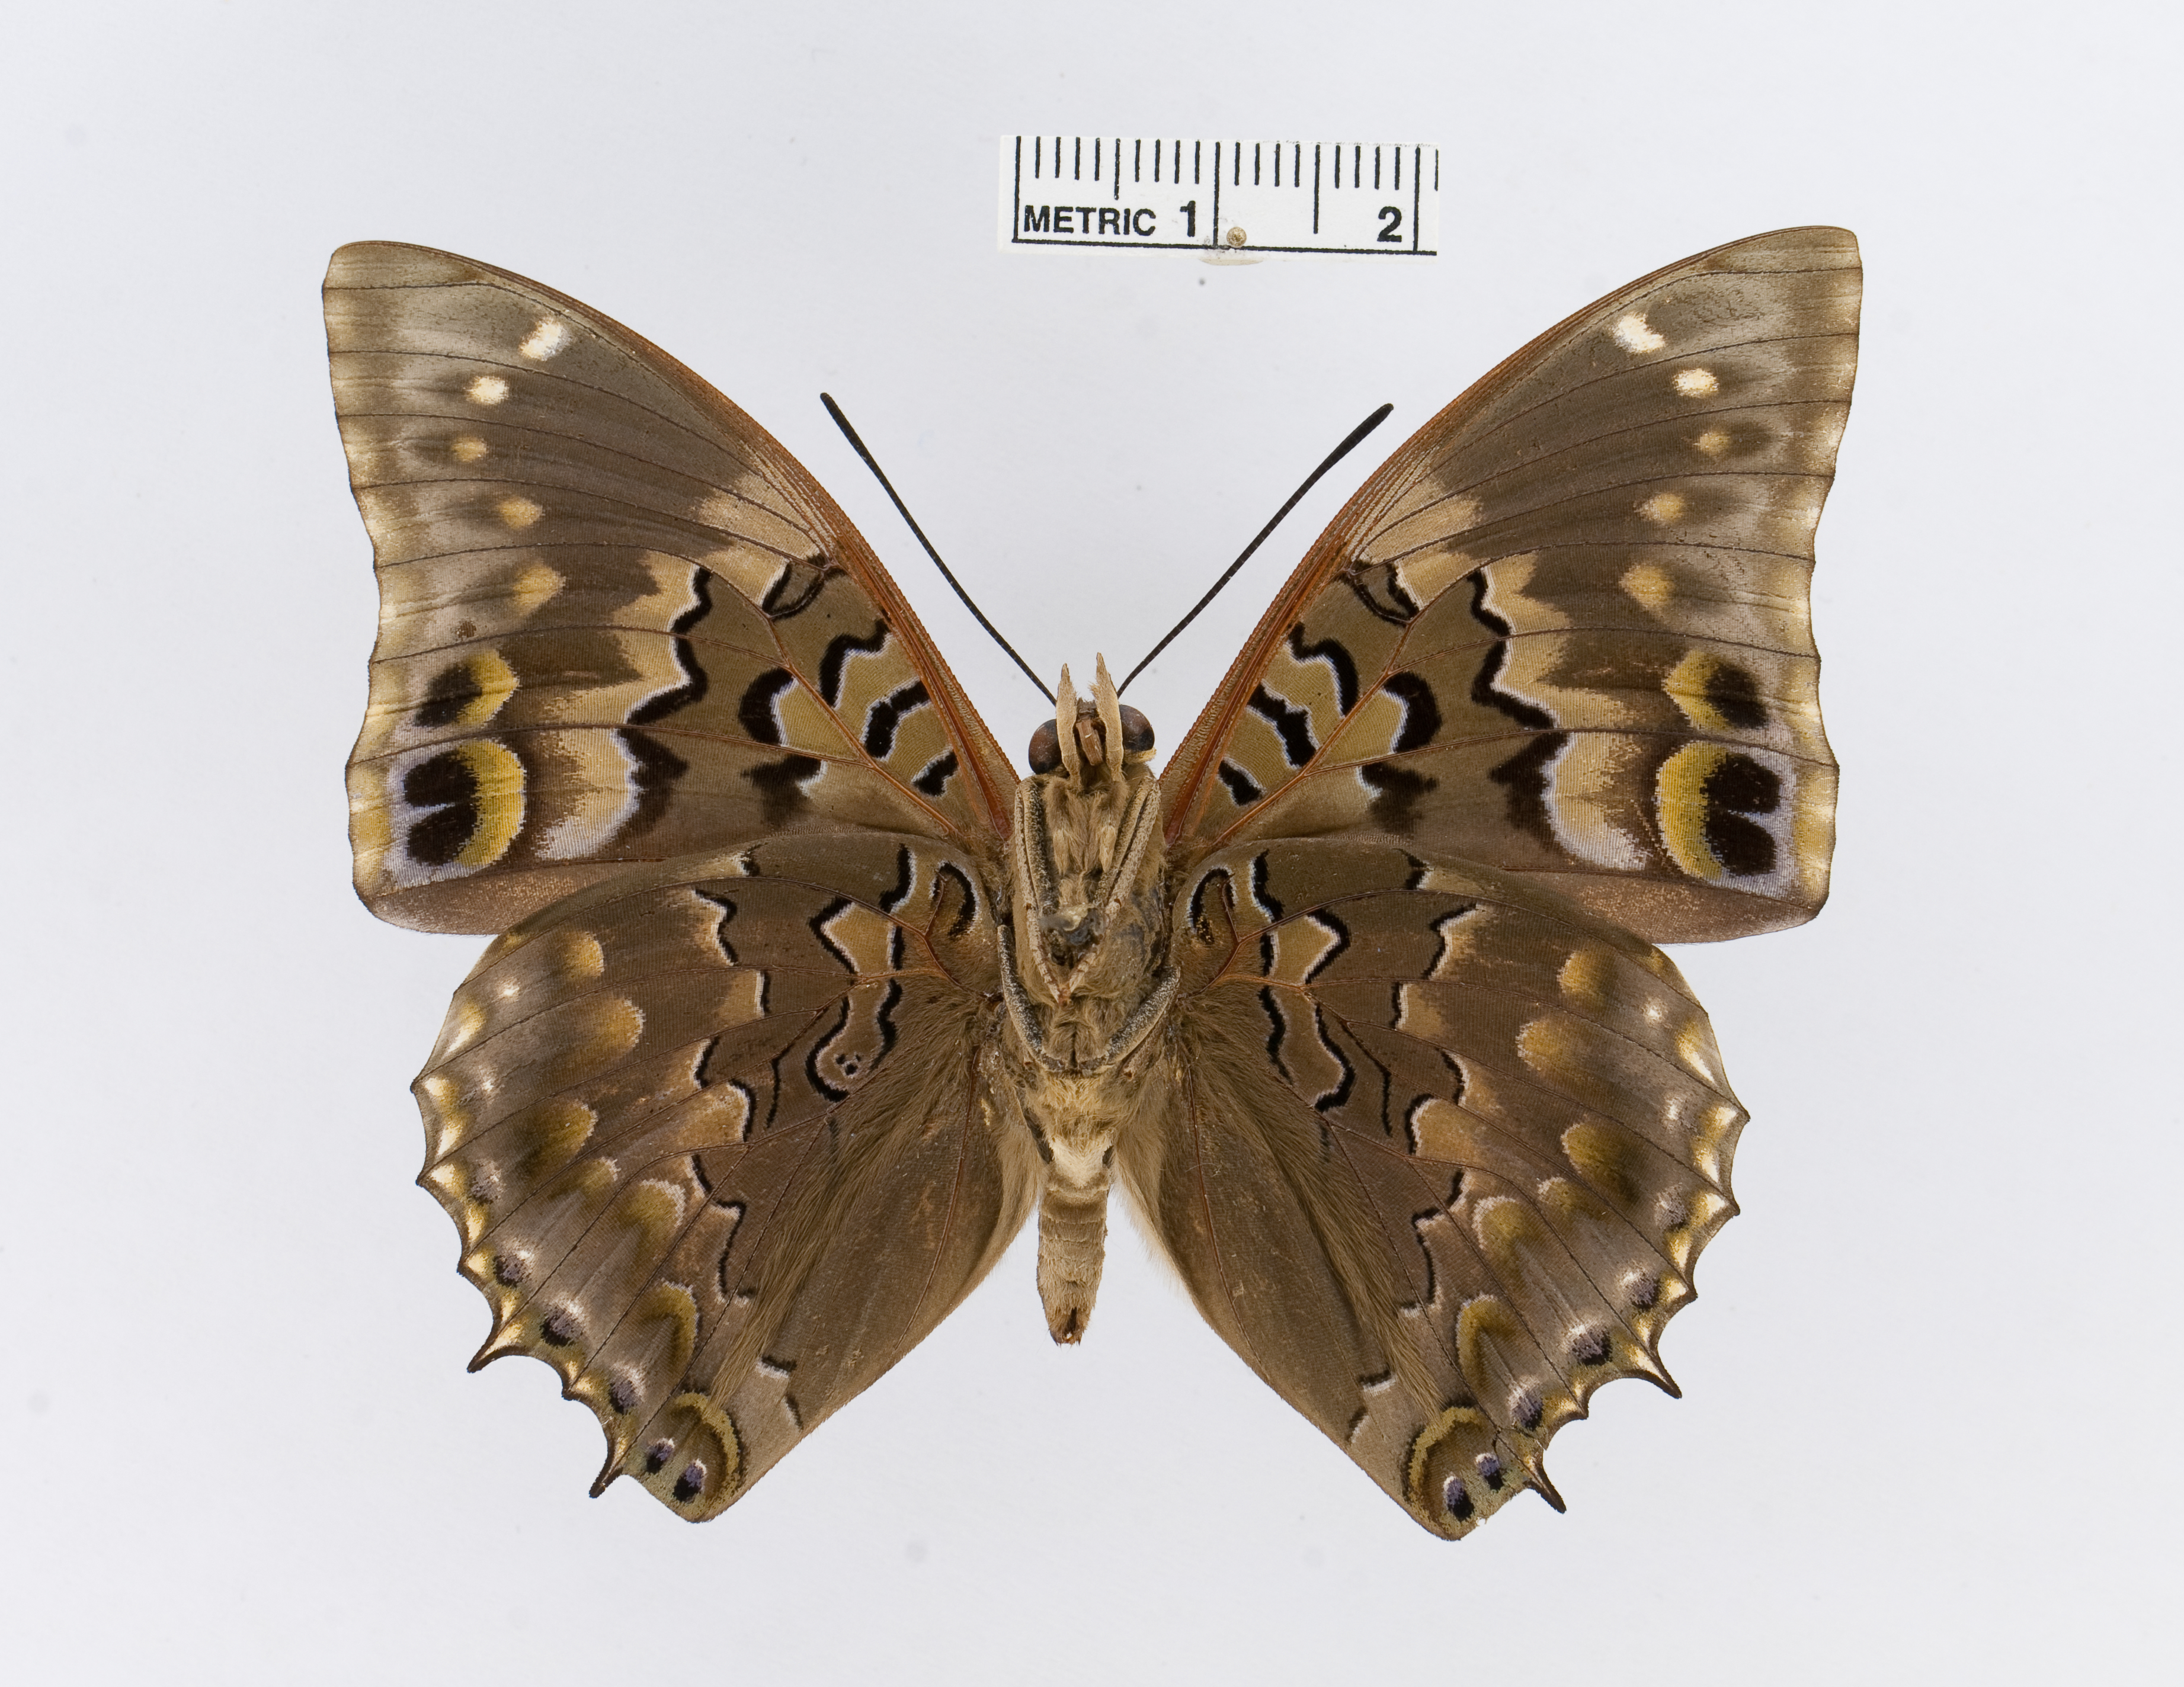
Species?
Charaxes smaragdalis
